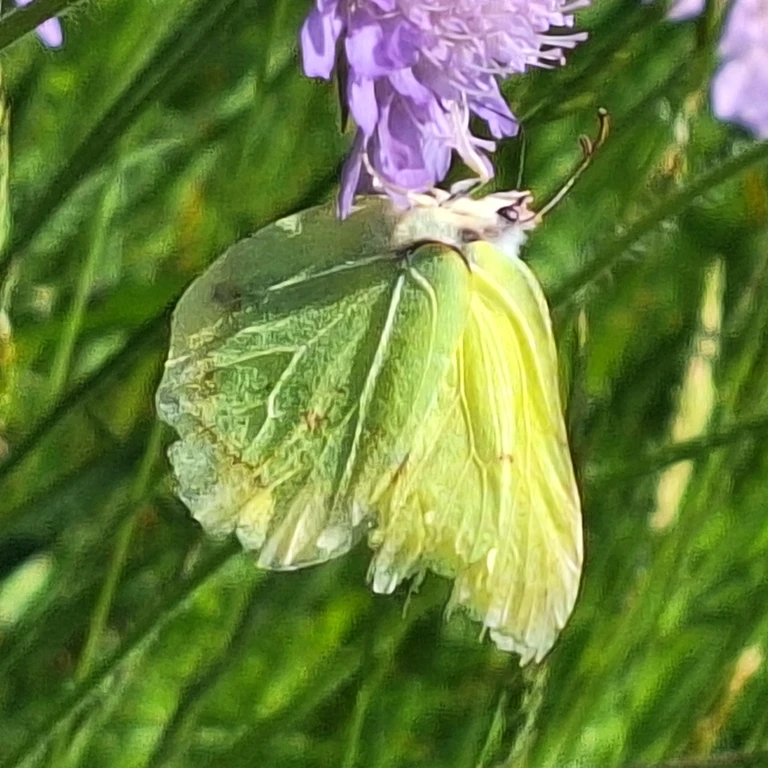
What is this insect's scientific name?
Gonepteryx rhamni
